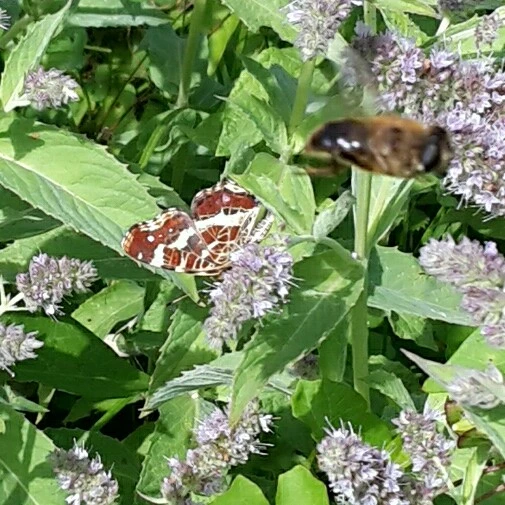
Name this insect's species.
Araschnia levana
